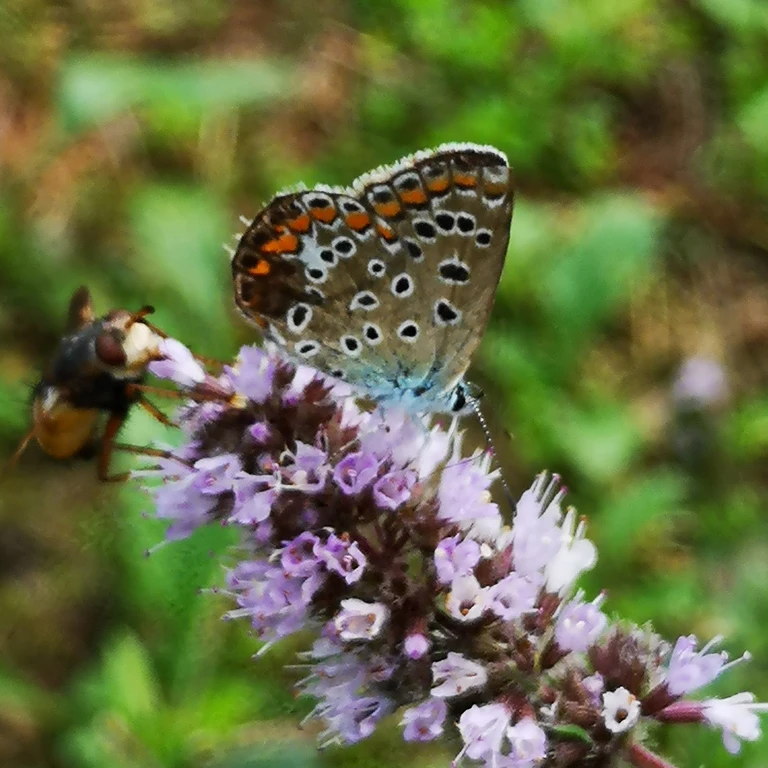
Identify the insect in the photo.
Polyommatus icarus
